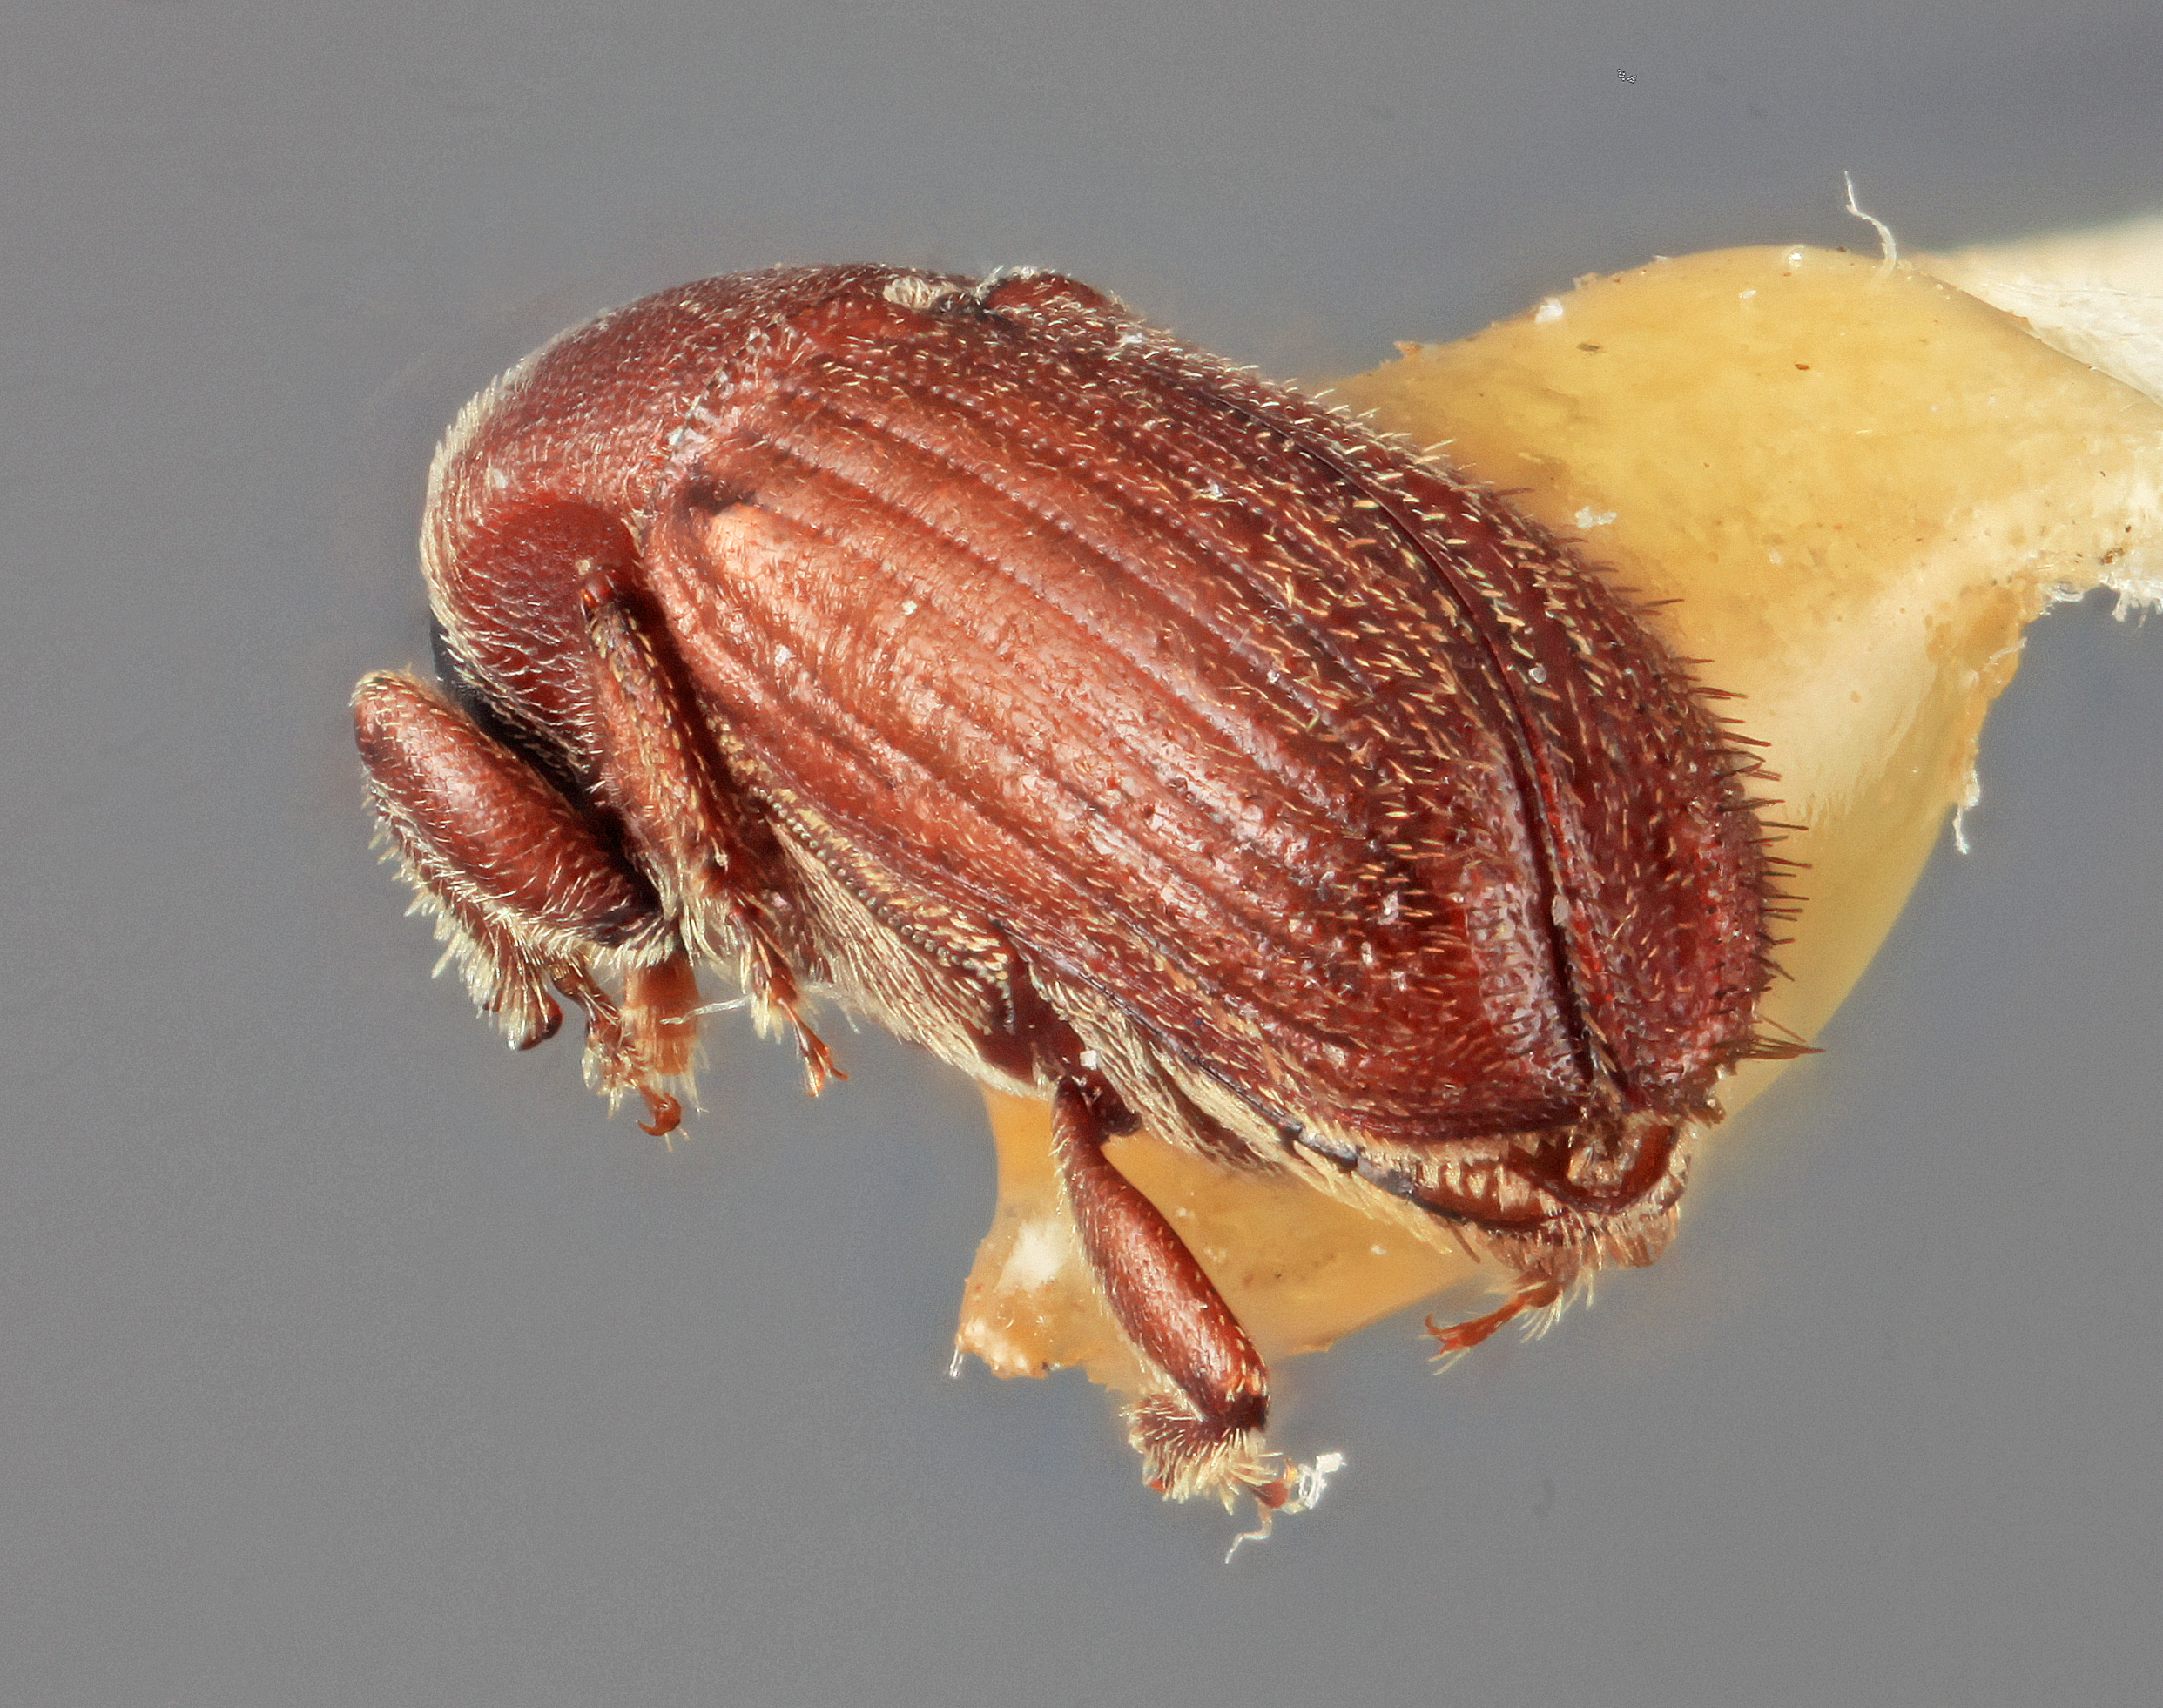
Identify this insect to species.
Cnesinus carinatus
